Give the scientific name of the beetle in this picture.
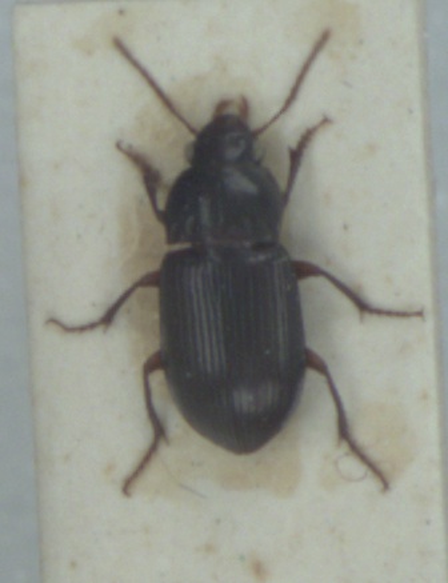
Amara apricaria
